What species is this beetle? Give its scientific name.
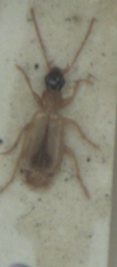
Demetrias monostigma
